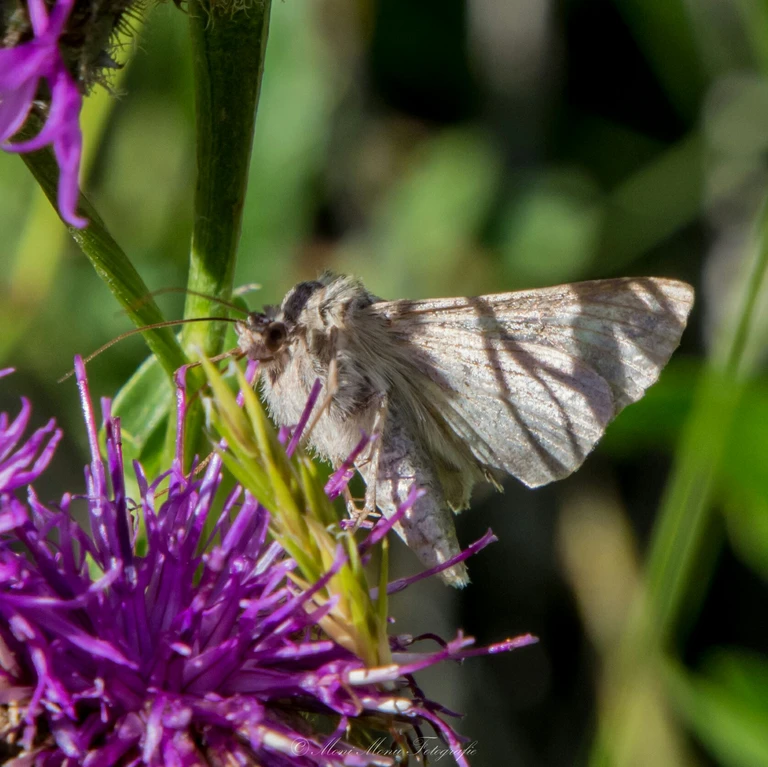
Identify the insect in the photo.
Autographa gamma
